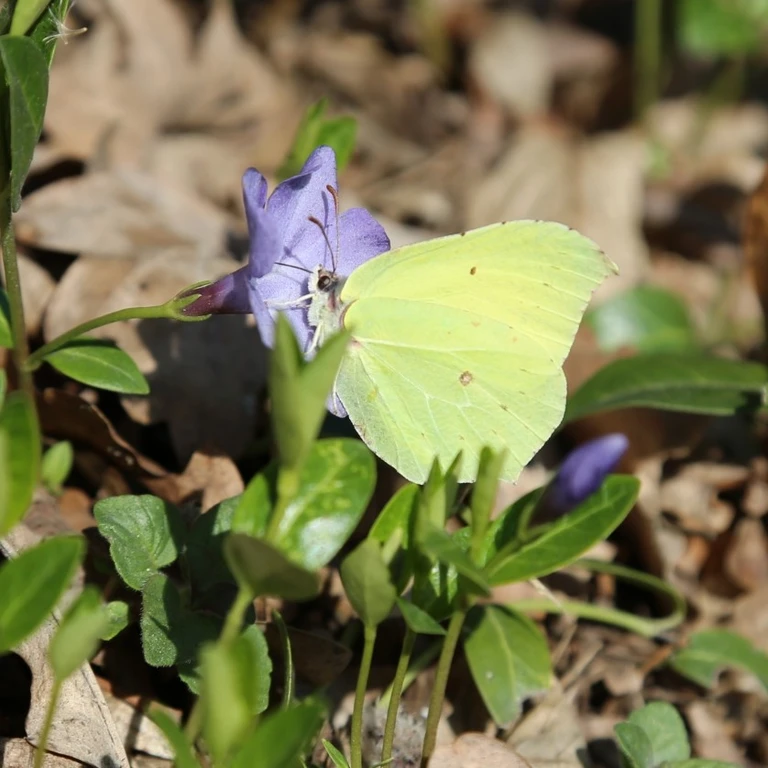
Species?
Gonepteryx rhamni
